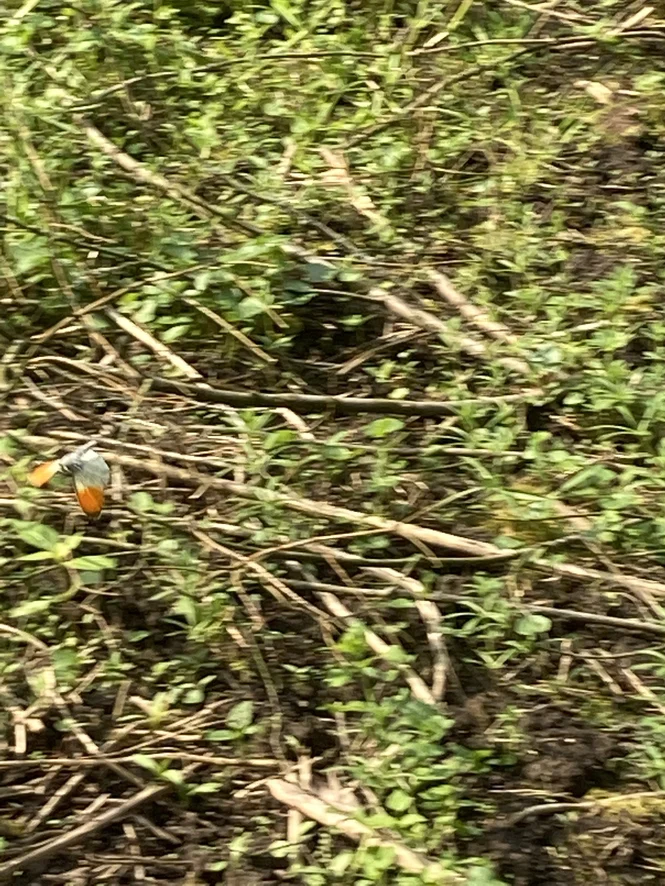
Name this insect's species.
Anthocharis cardamines
